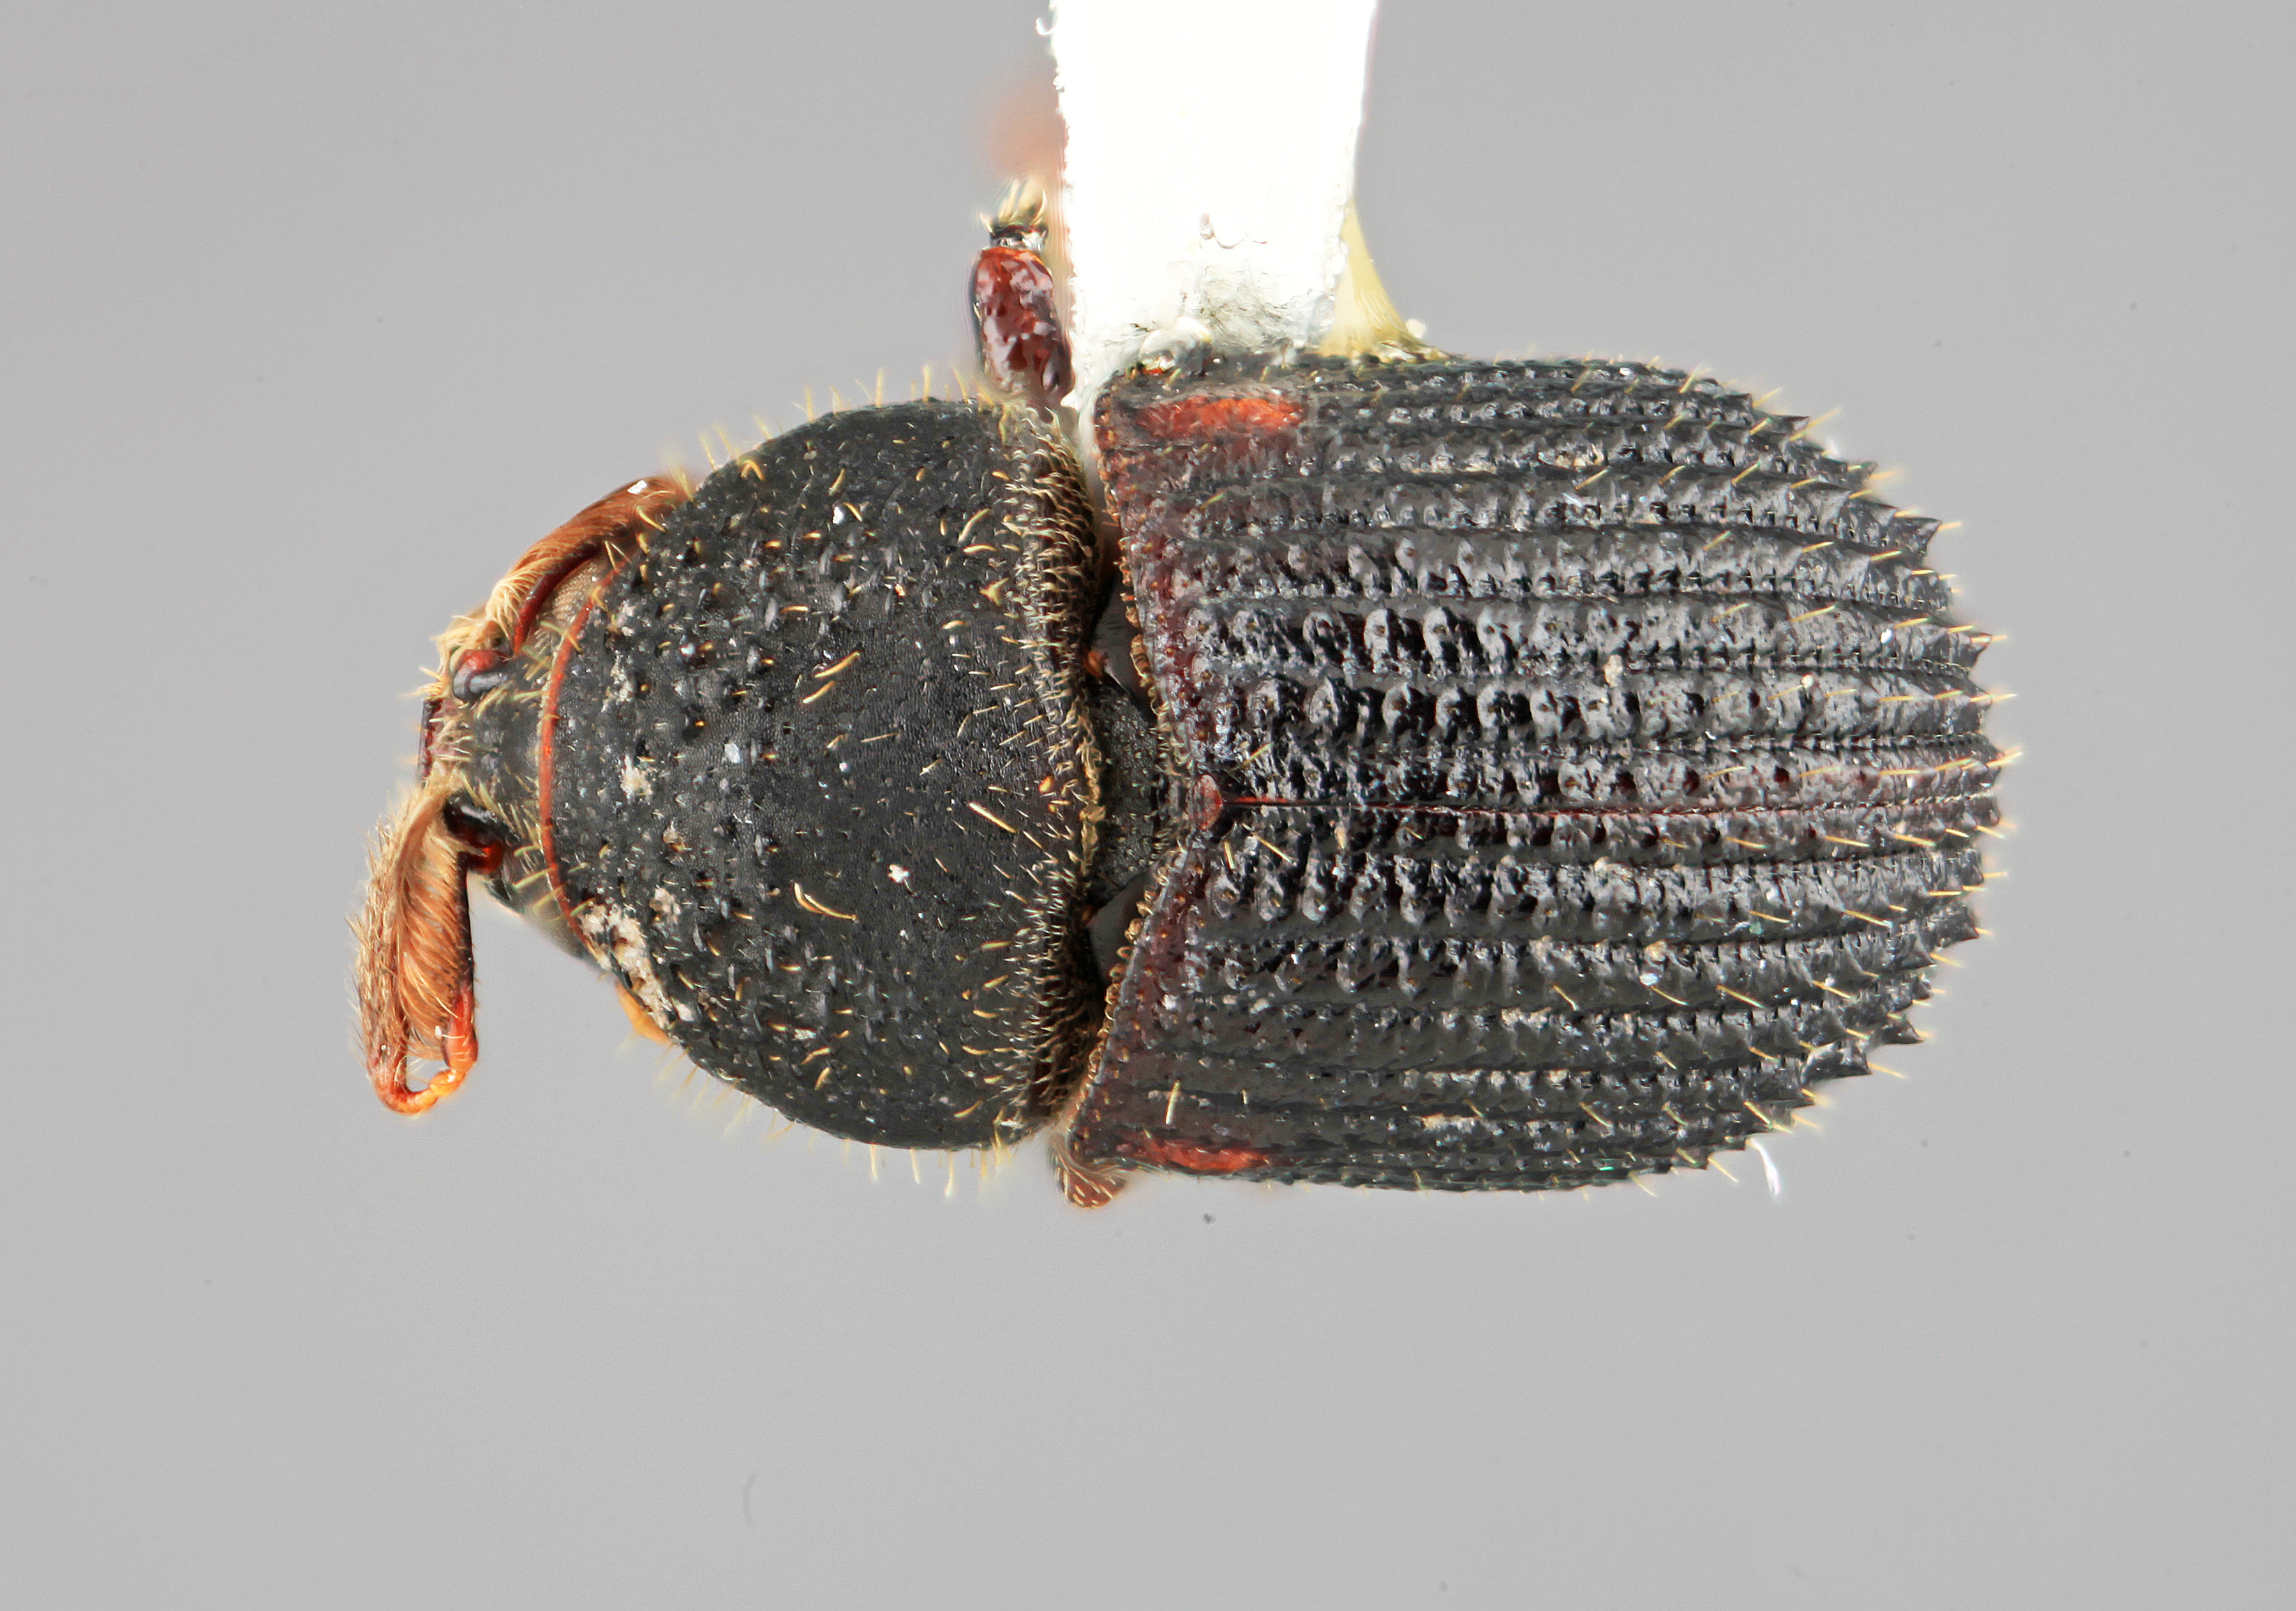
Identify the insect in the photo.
Phloeotribus remorsus
